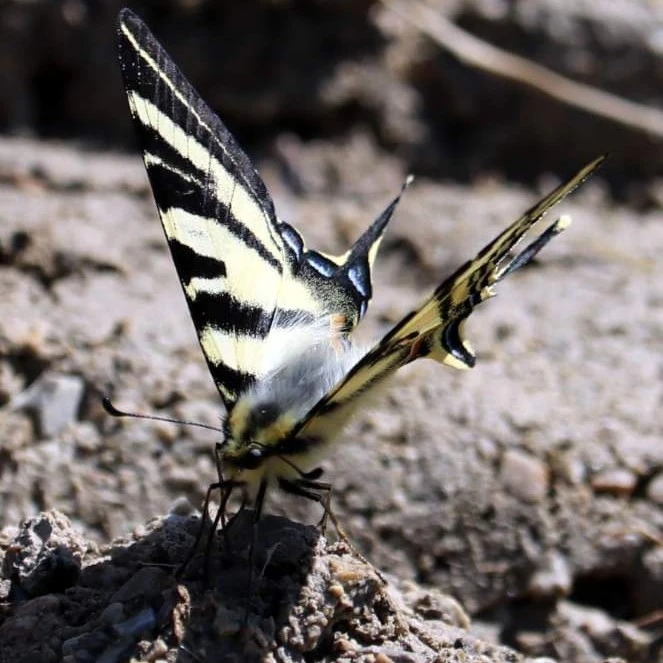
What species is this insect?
Iphiclides podalirius
